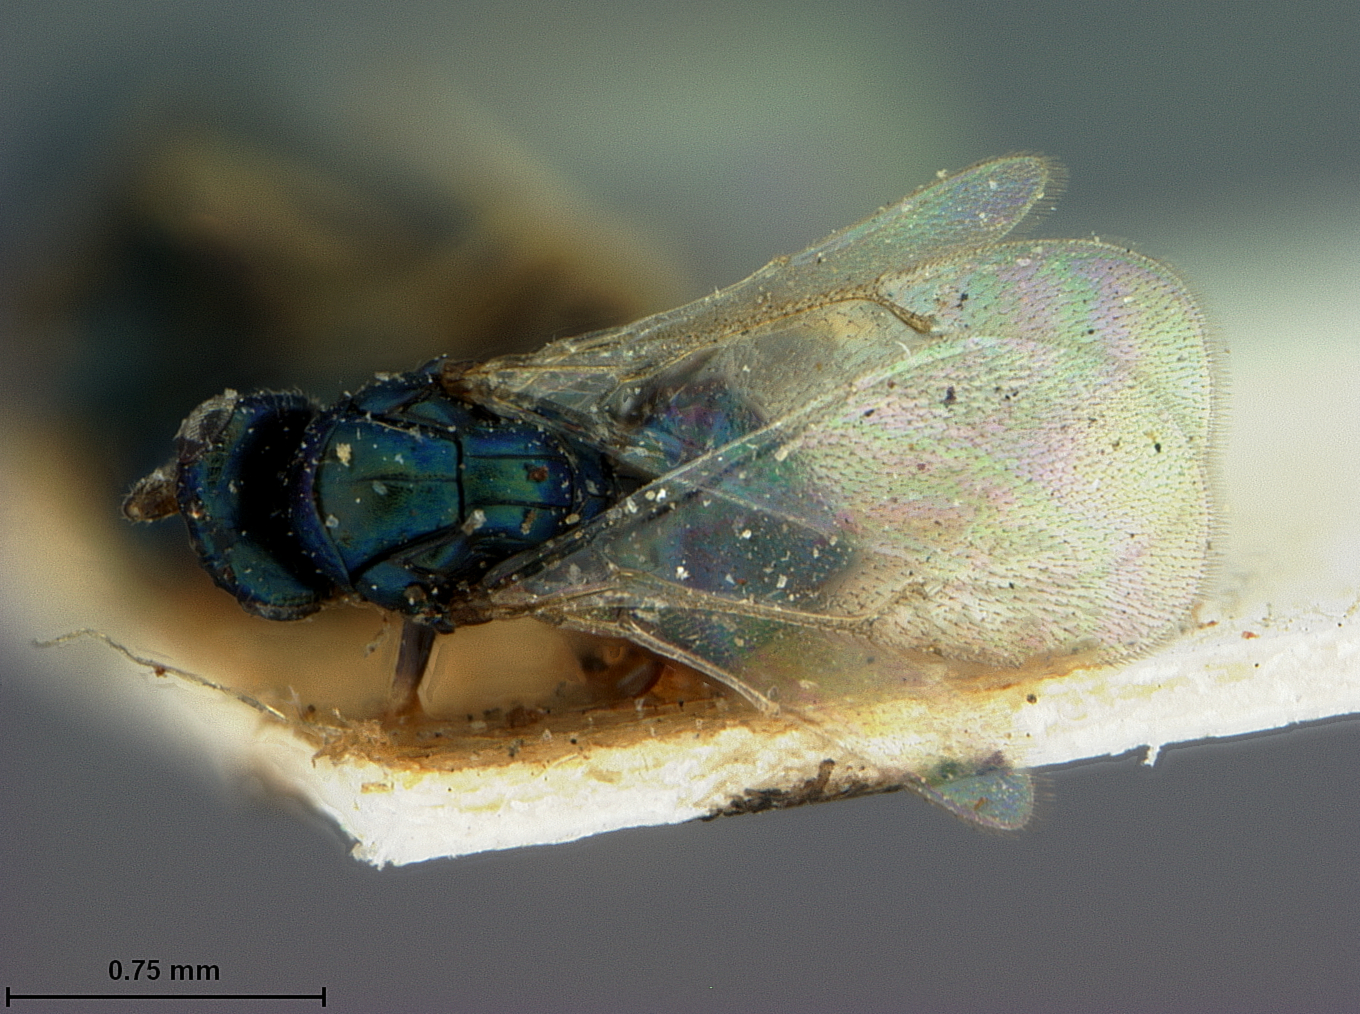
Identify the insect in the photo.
Hyperteles hylotomae
